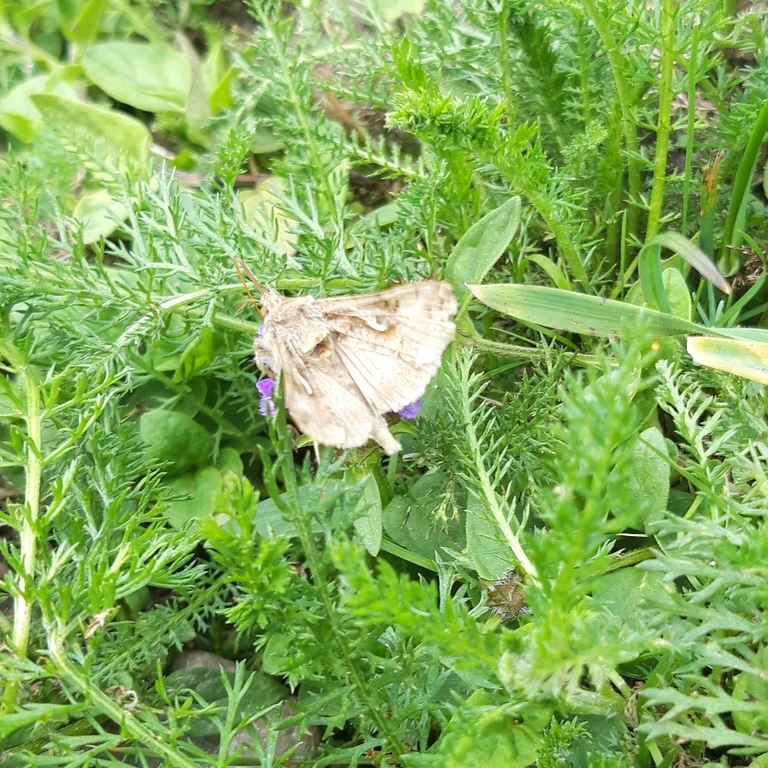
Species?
Autographa gamma
